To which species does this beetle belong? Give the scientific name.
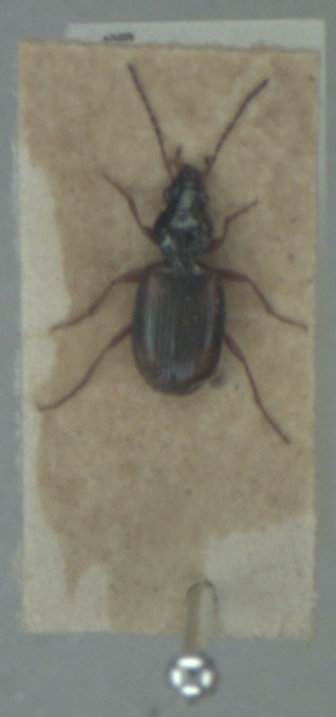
Bembidion tetracolum
